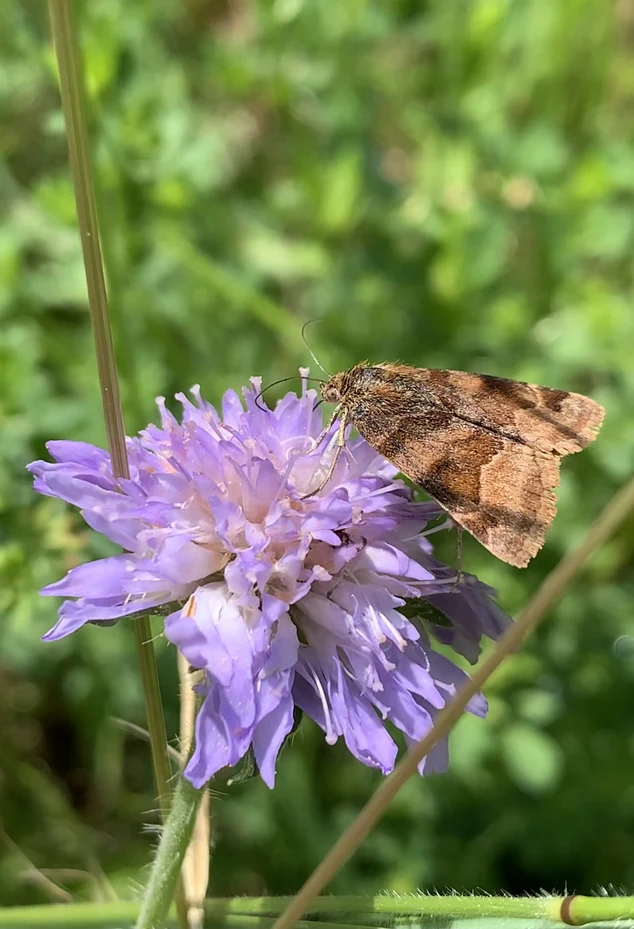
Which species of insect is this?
Euclidia glyphica
